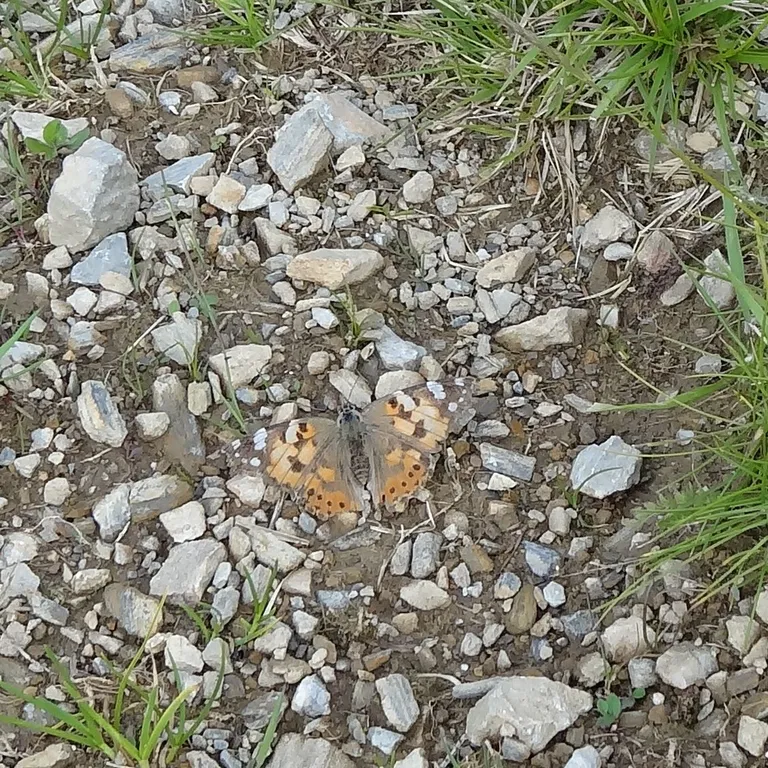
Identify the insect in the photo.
Vanessa cardui
